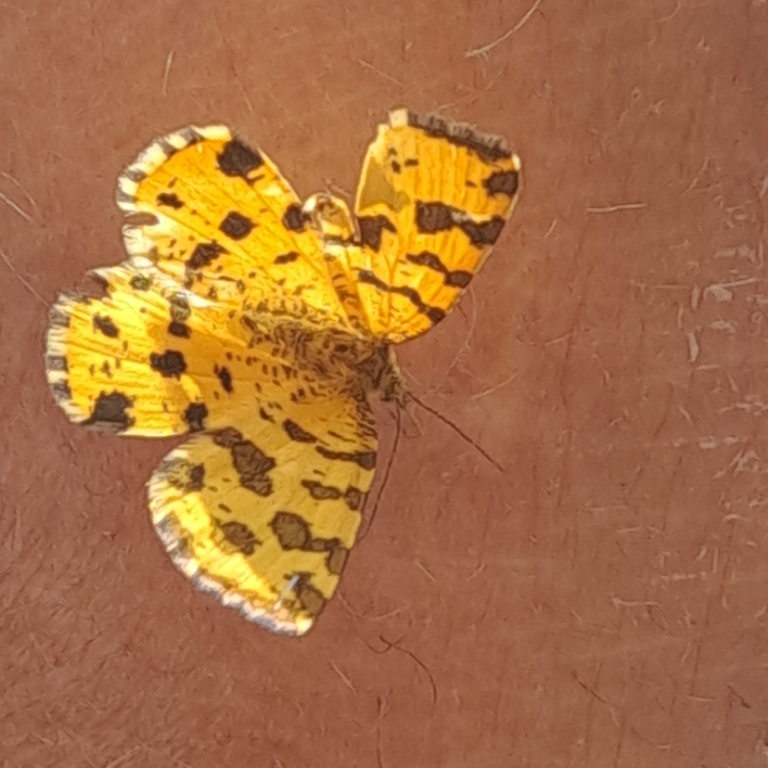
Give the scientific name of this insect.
Pseudopanthera macularia
